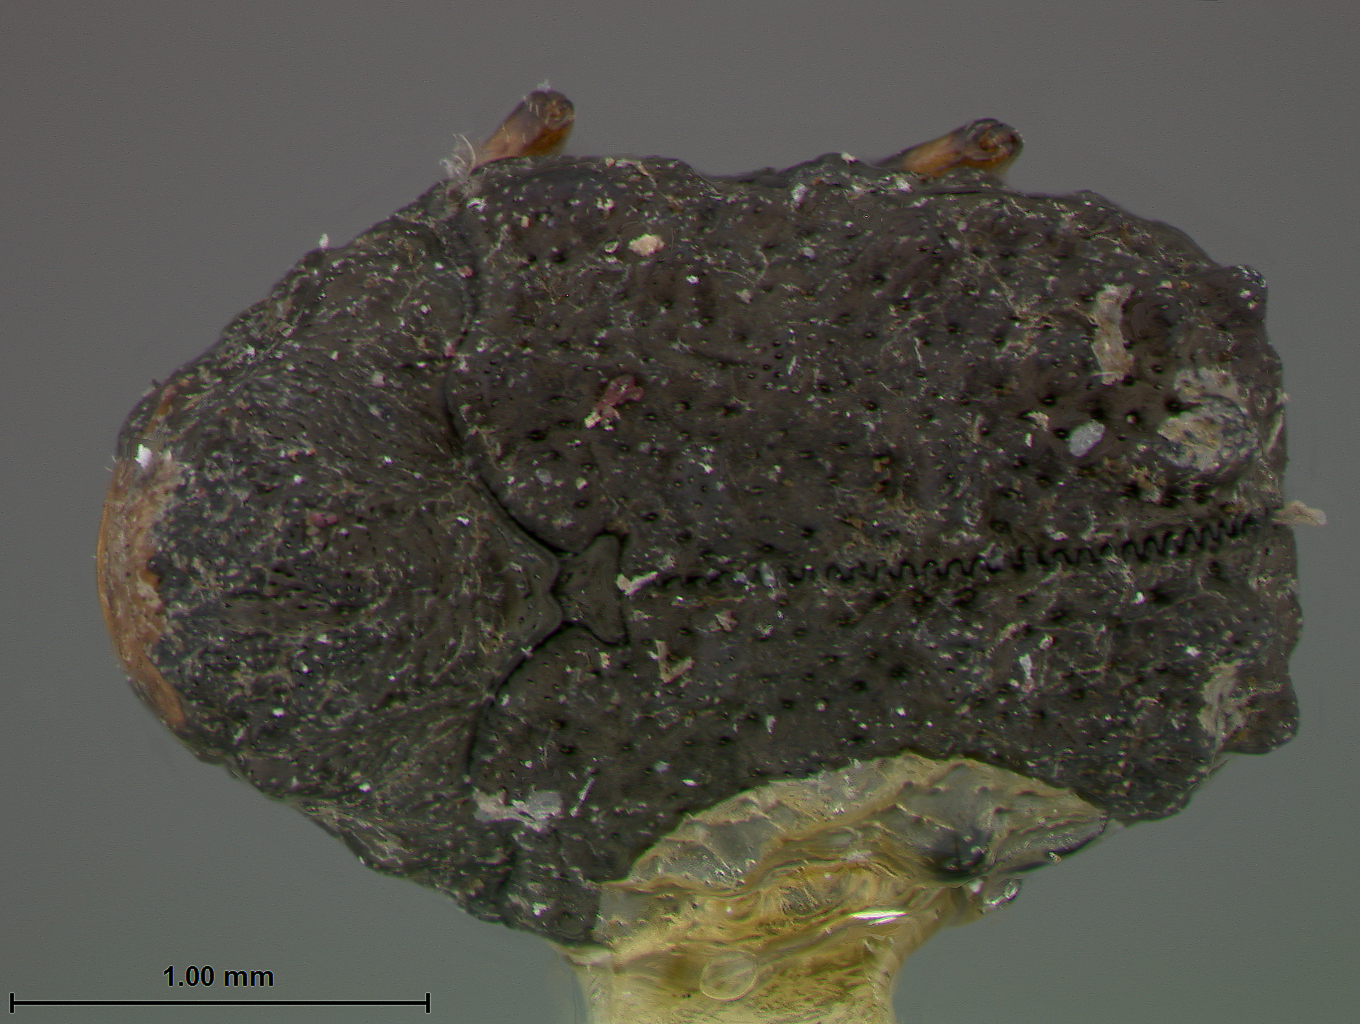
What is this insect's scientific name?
Exema elliptica
